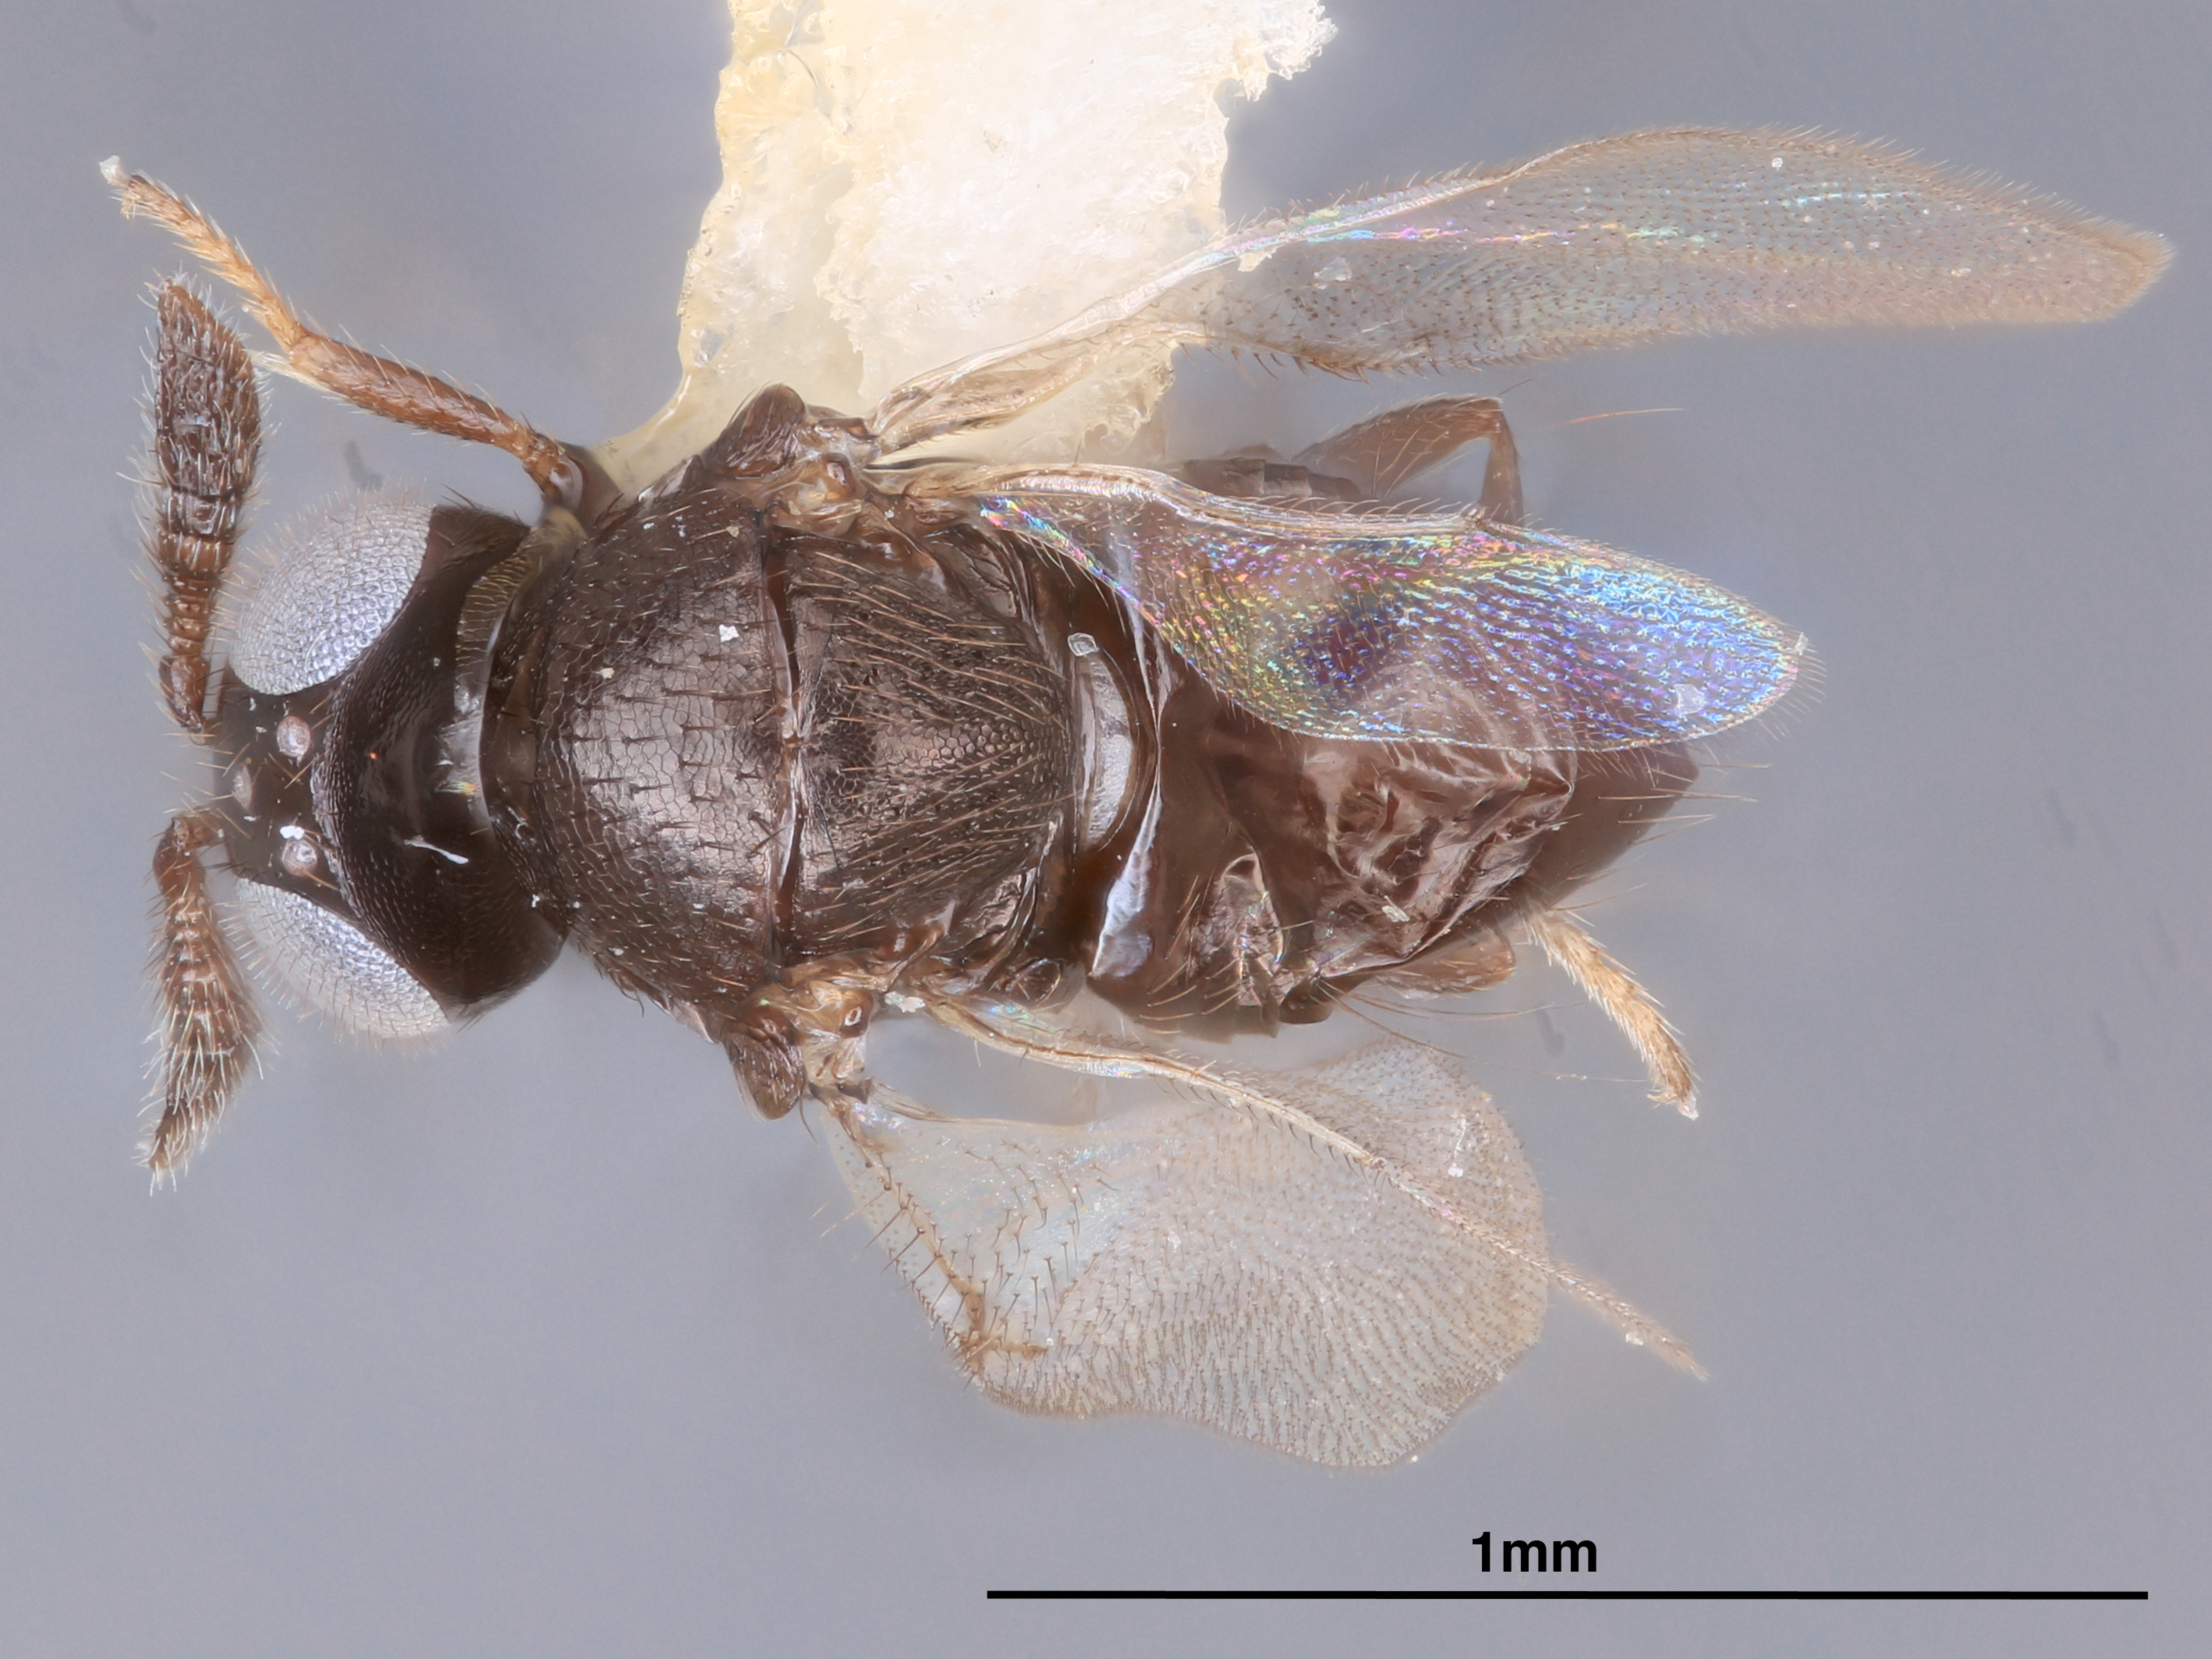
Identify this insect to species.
Forcipestricis gazeaui
